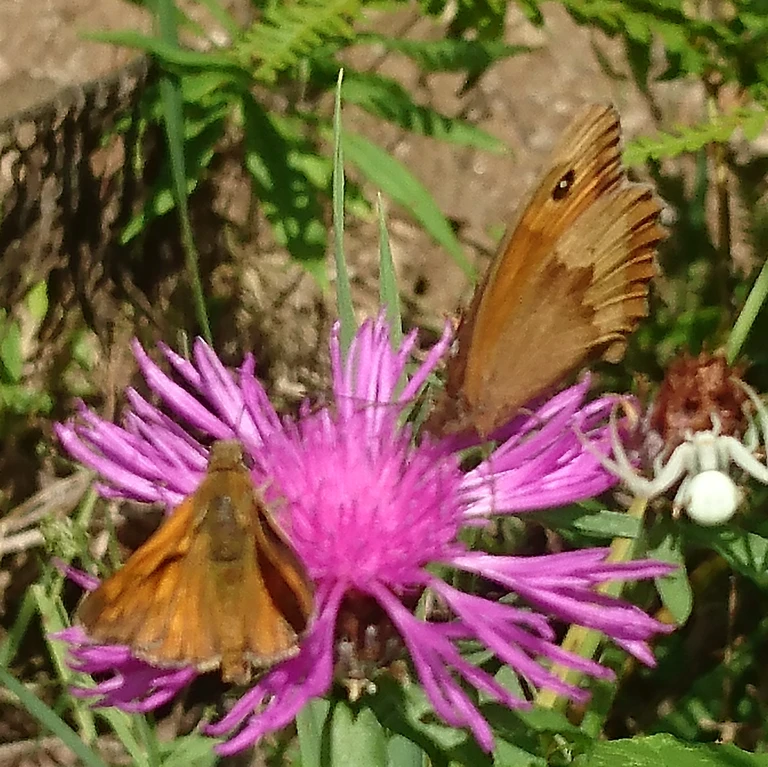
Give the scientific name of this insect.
Ochlodes sylvanus (also Ochlodes venata)
